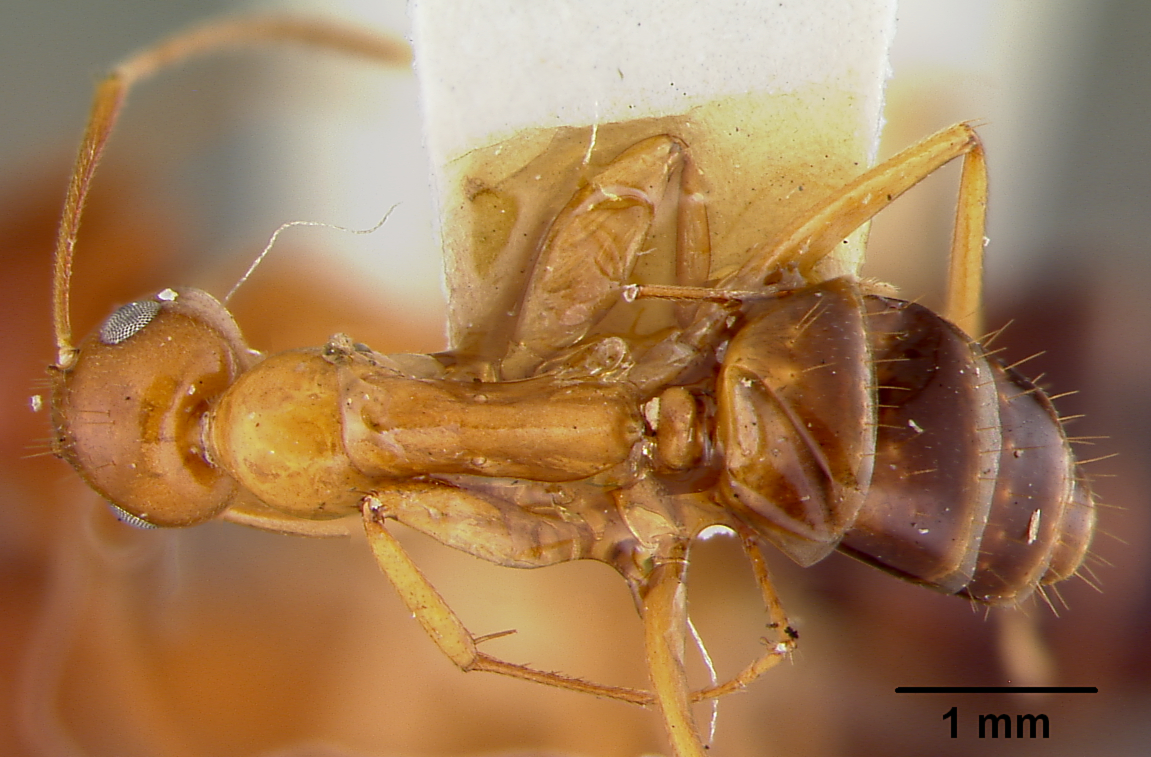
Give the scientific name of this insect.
Camponotus maudella
